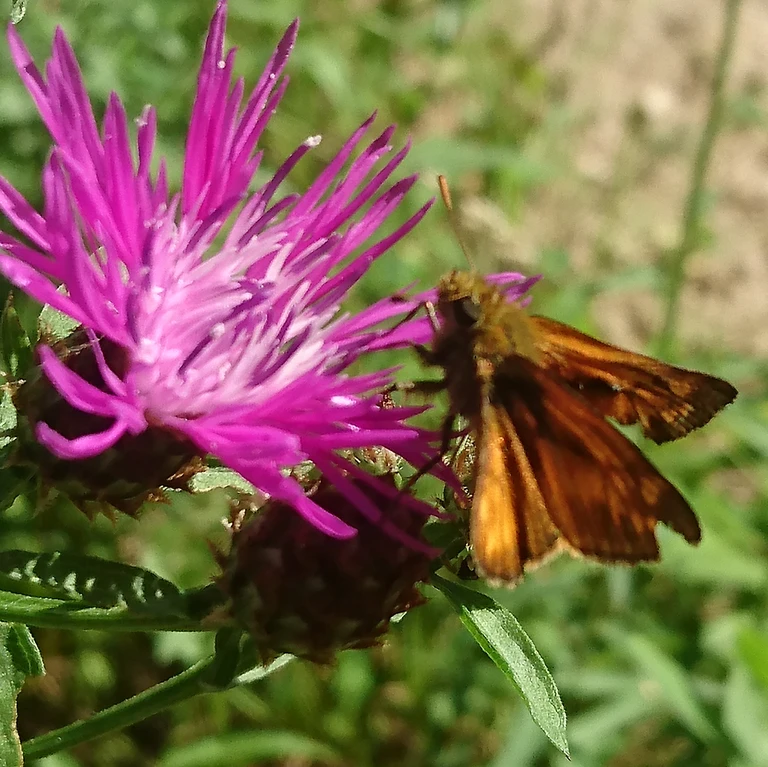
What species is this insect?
Ochlodes sylvanus (also Ochlodes venata)
